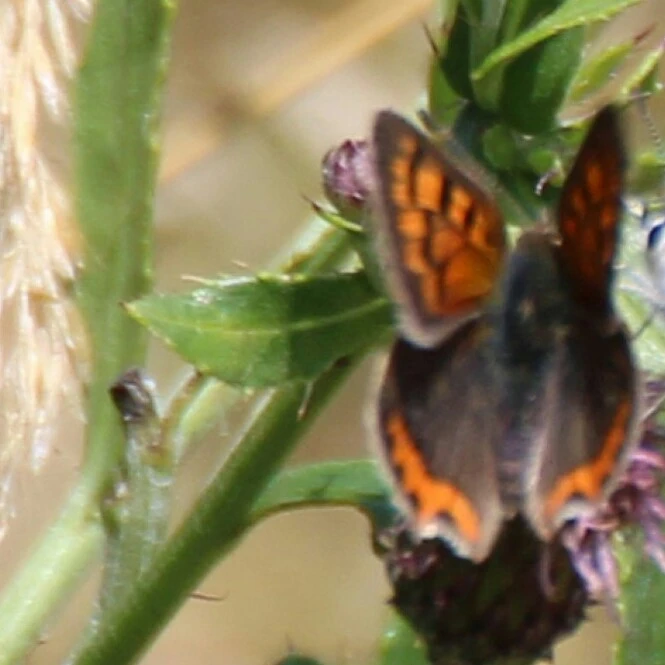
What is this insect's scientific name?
Lycaena phlaeas
